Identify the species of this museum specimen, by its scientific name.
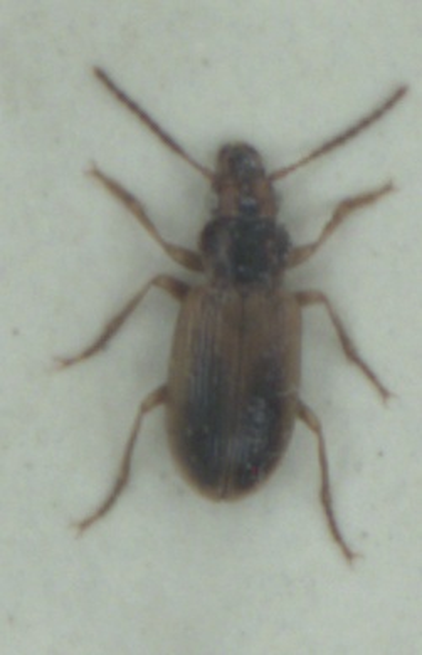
Dicheirotrichus gustavii
